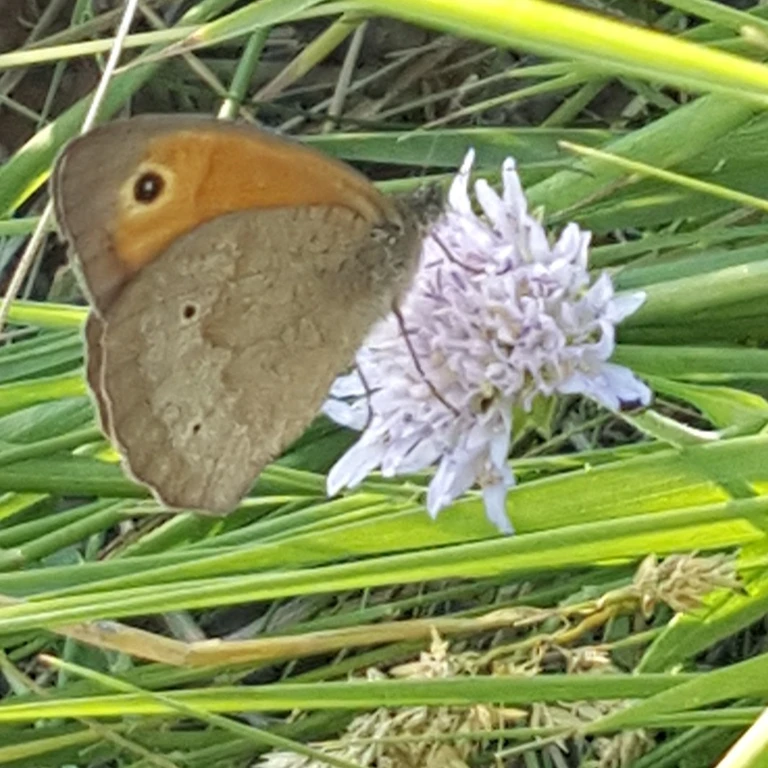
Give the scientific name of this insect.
Maniola jurtina
